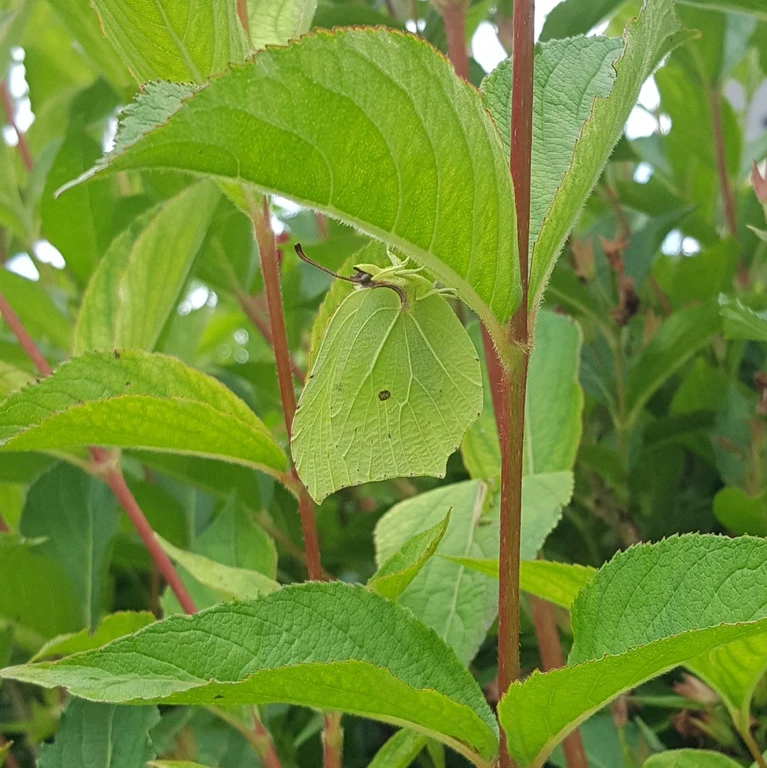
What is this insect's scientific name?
Gonepteryx rhamni
